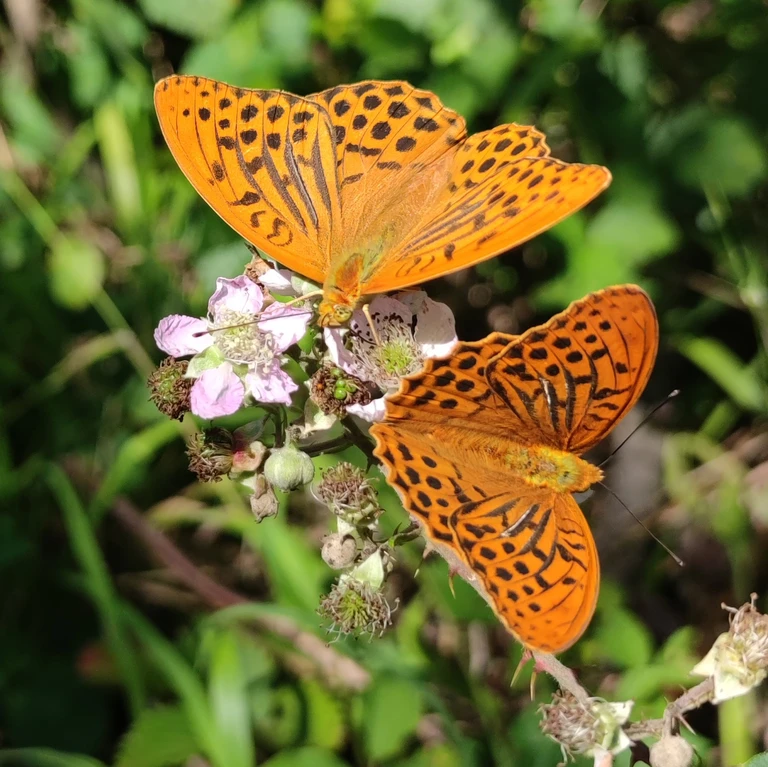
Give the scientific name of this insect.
Argynnis paphia
